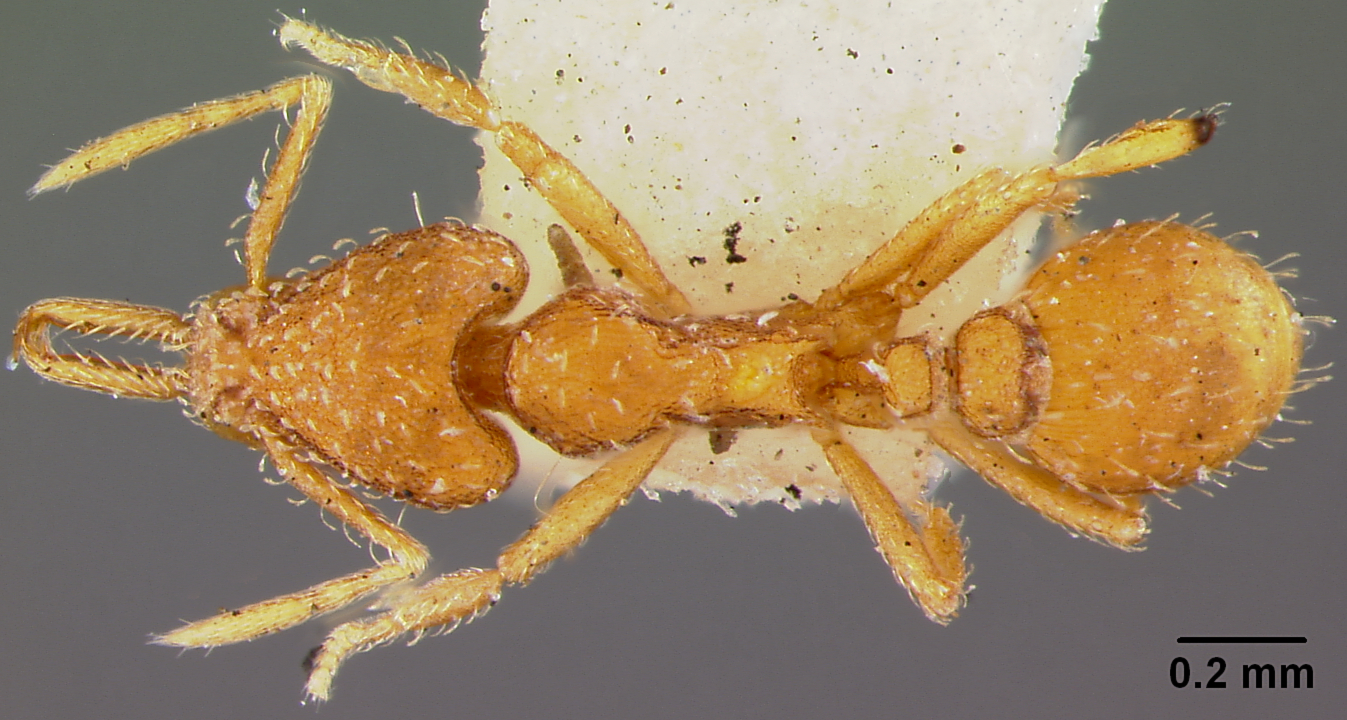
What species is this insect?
Strumigenys mixta
